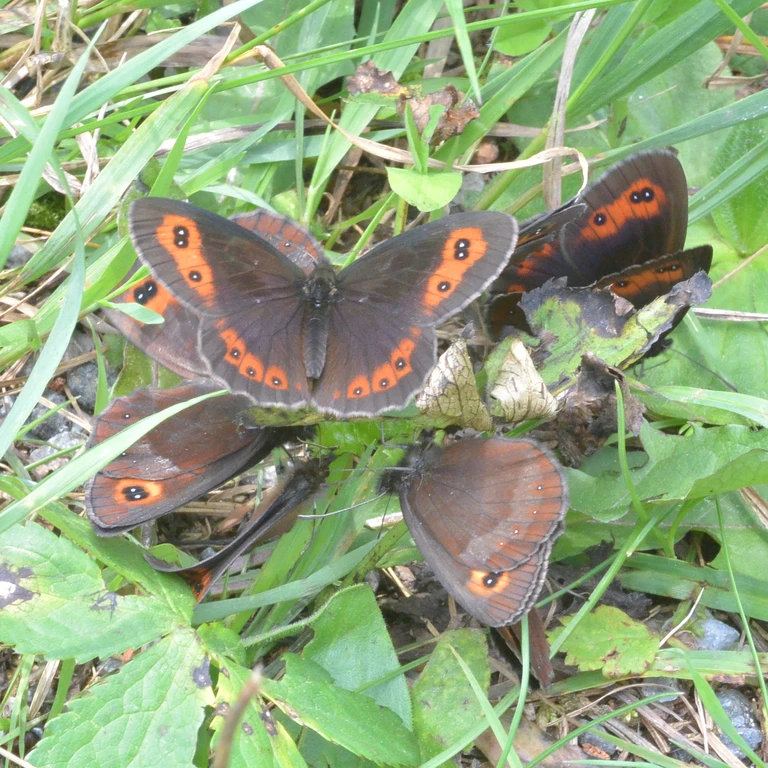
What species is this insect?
Erebia aethiops
